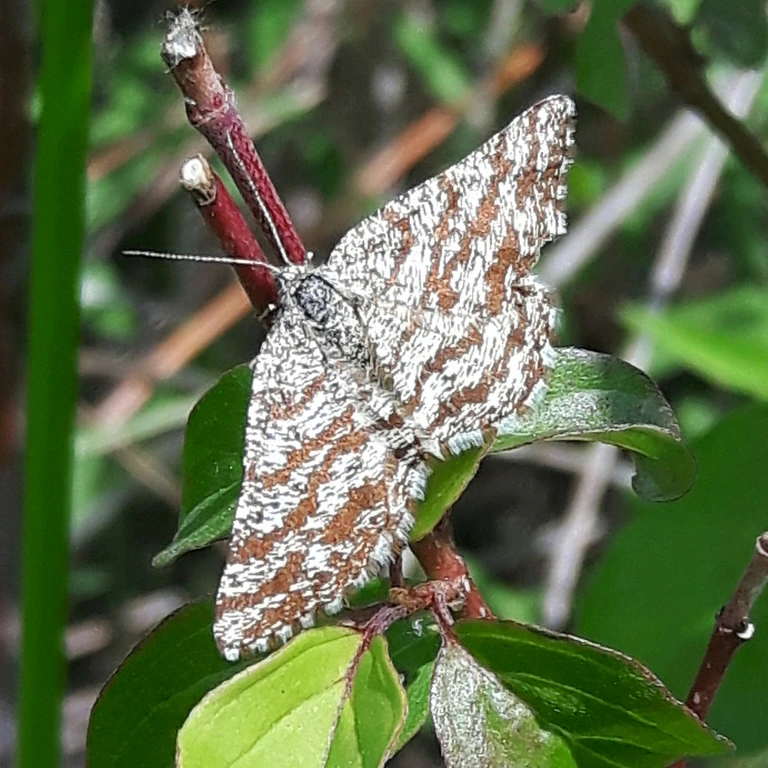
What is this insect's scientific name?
Ematurga atomaria
